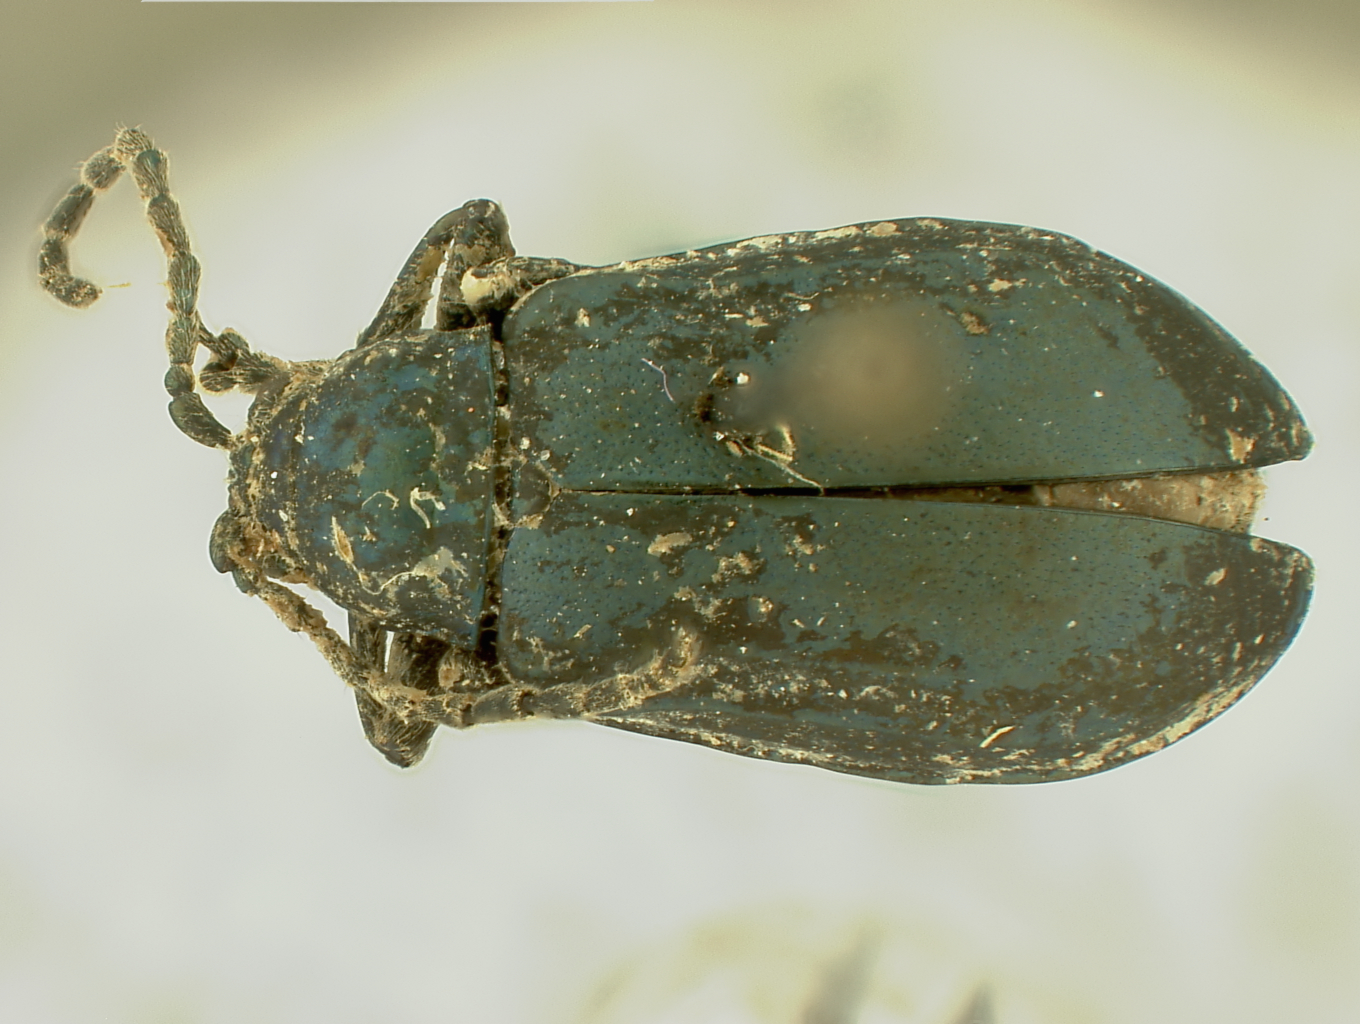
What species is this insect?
Macrohaltica costata (also Altica costata)
